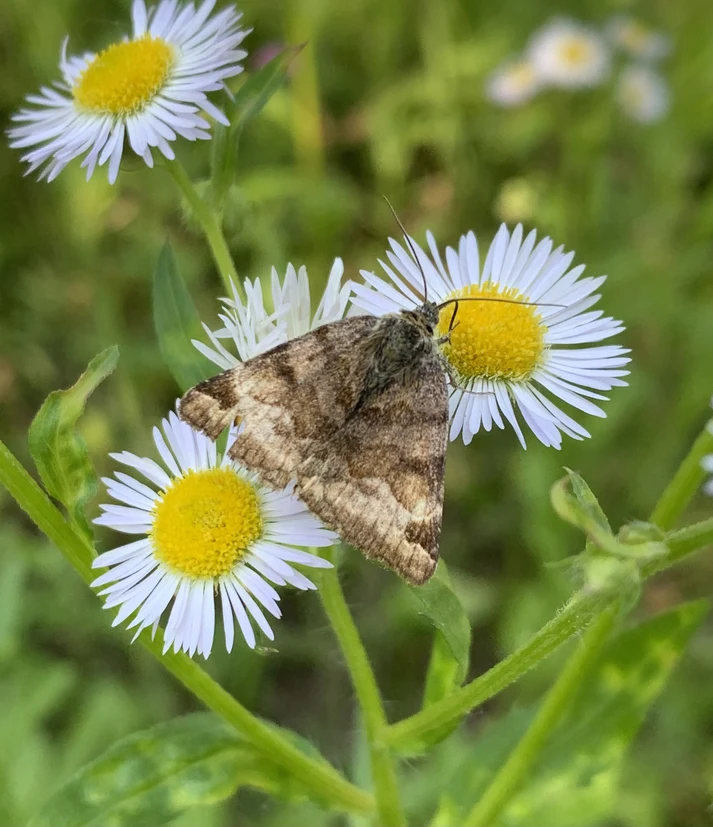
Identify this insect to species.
Euclidia glyphica
